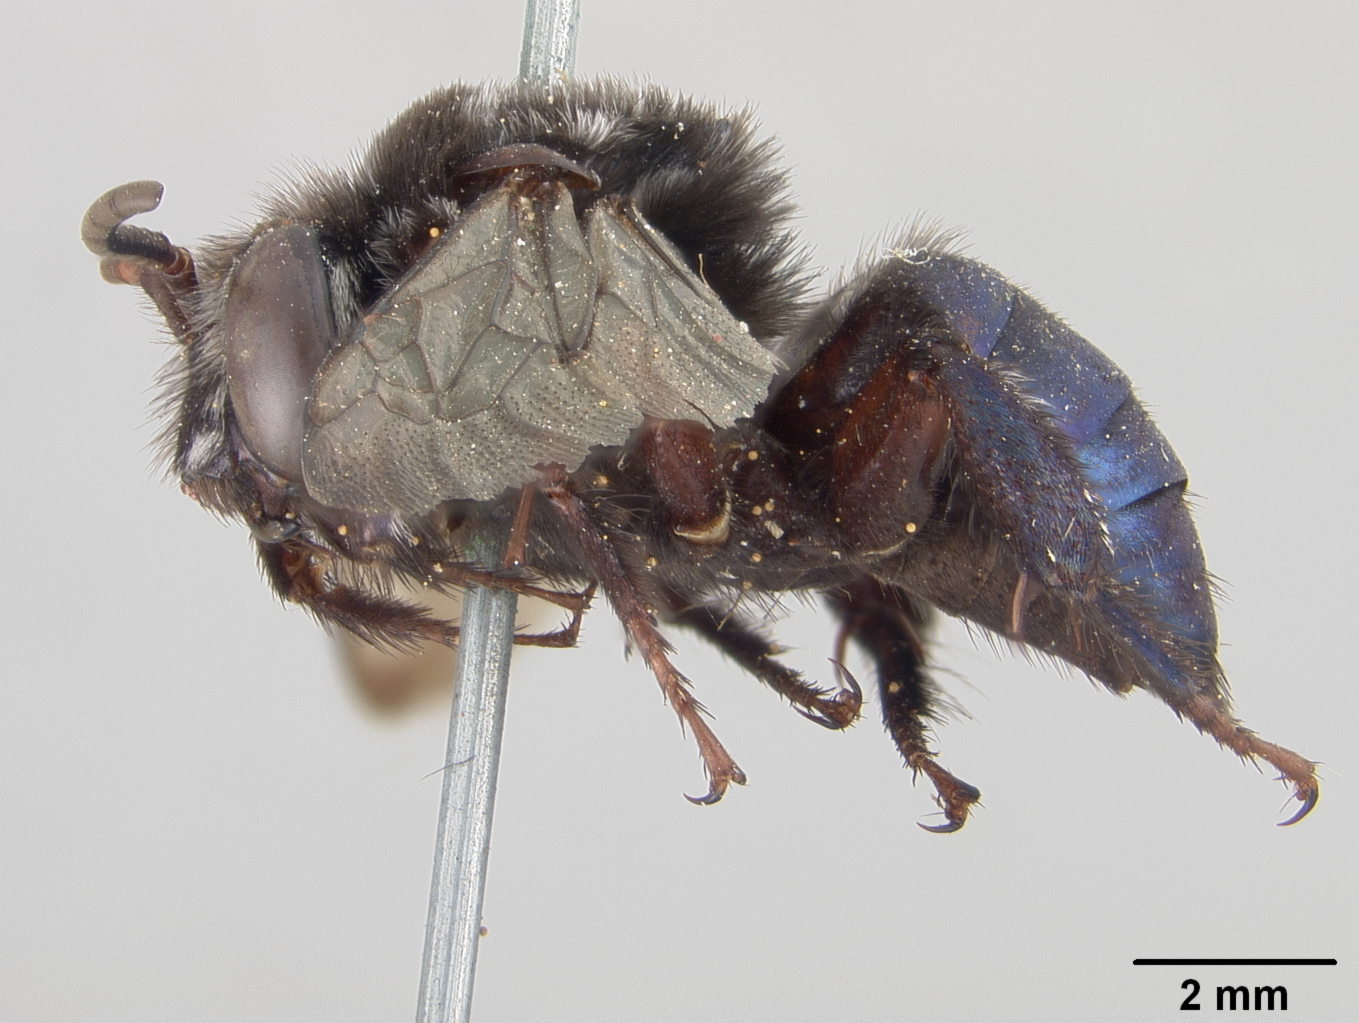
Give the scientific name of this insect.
Melissa imperialis
